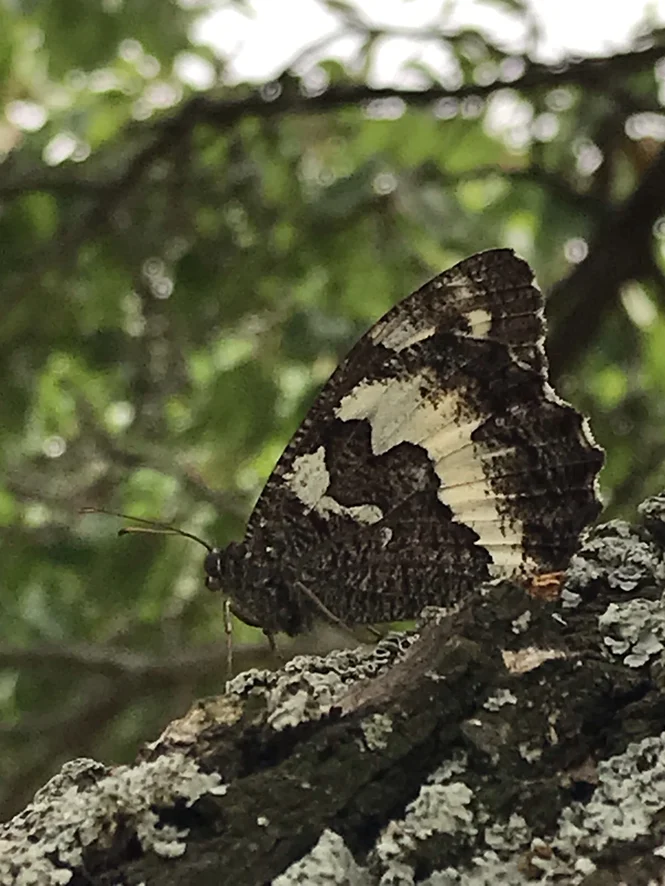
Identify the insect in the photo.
Brintesia circe
